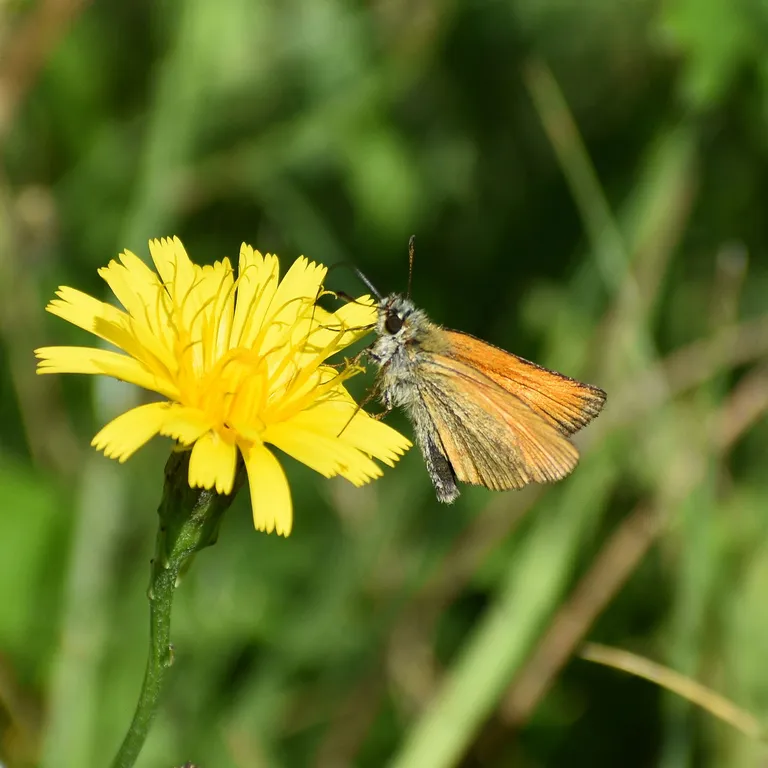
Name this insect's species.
Thymelicus lineola
